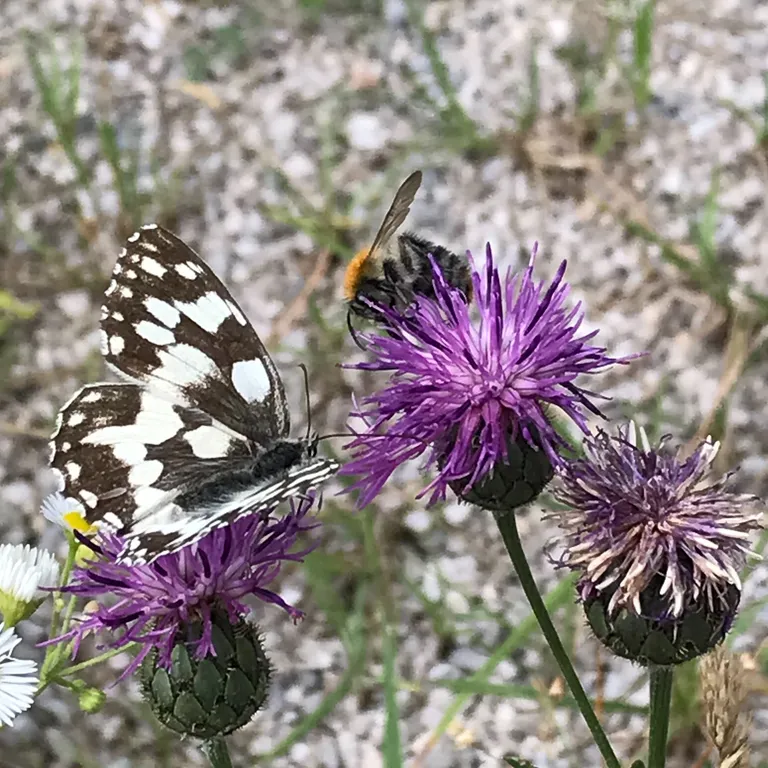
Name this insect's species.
Melanargia galathea
